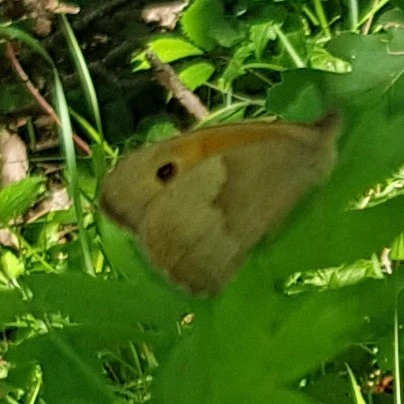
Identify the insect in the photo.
Maniola jurtina
